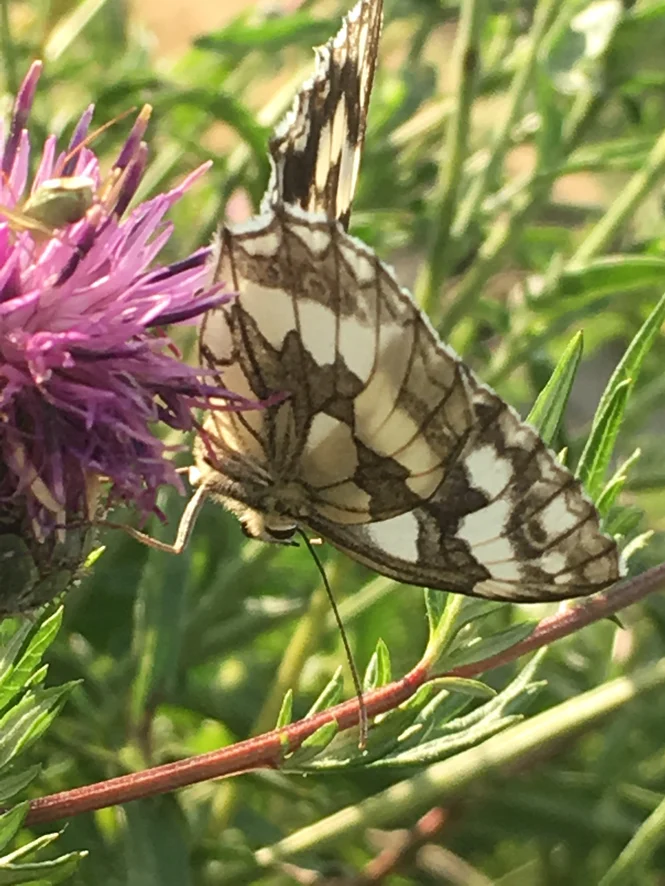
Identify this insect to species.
Melanargia galathea
